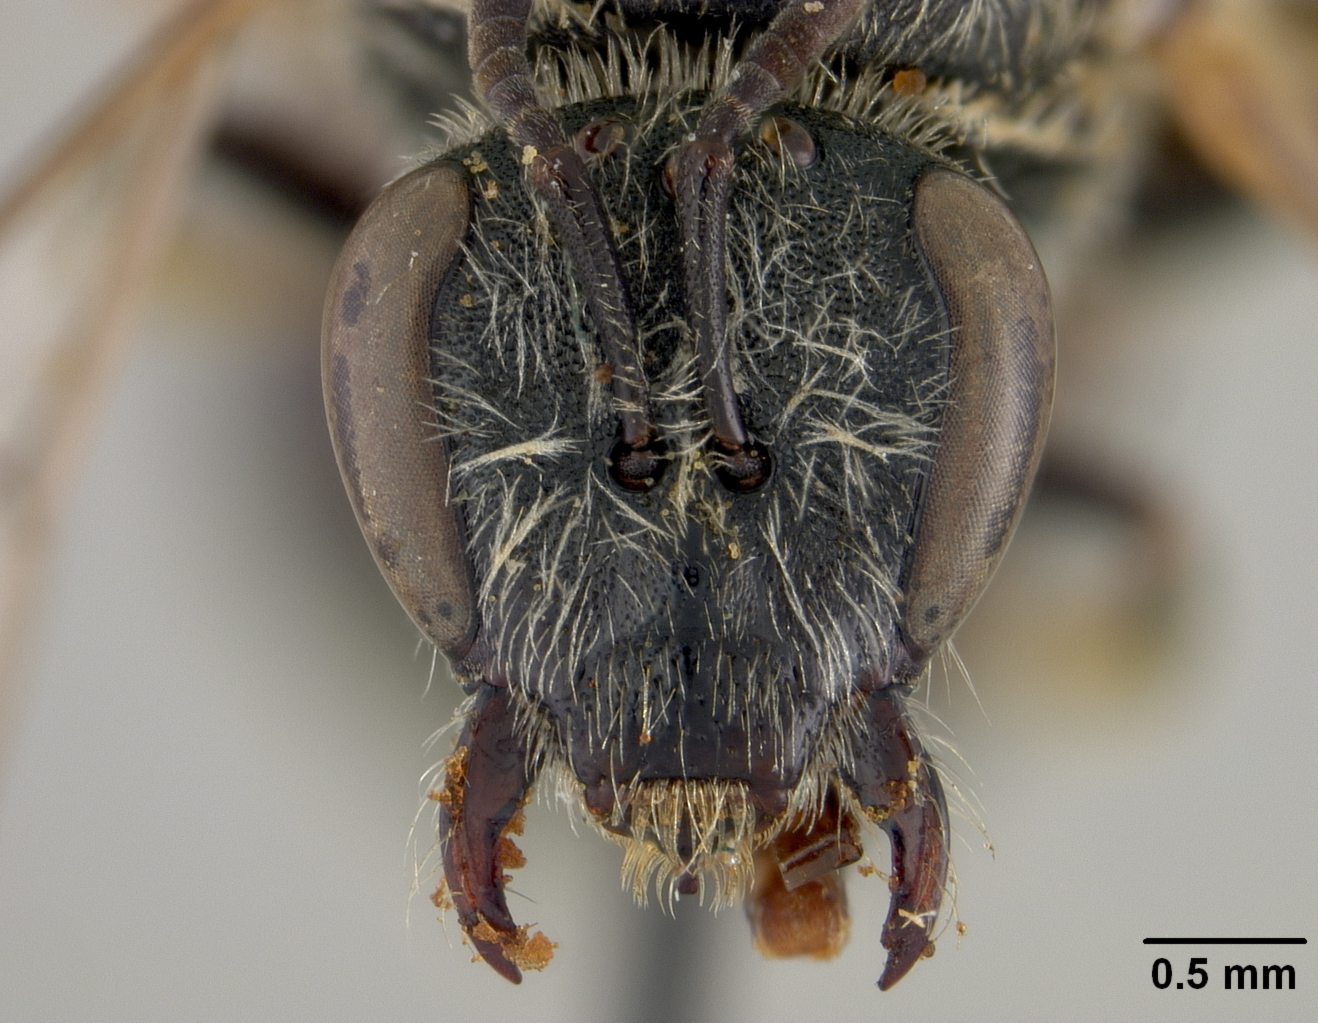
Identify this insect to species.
Halictus bentoni
